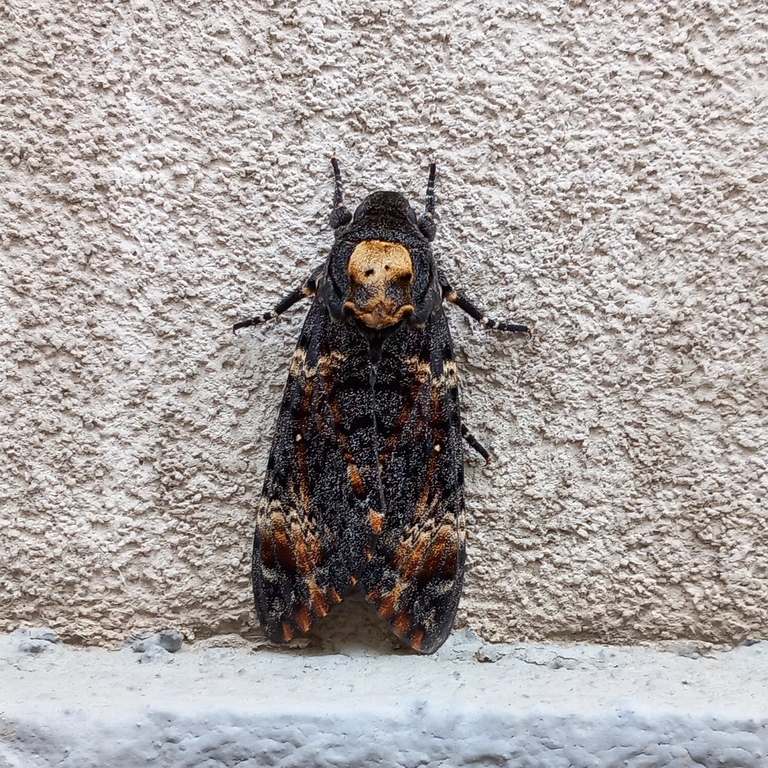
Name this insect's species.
Acherontia atropos
